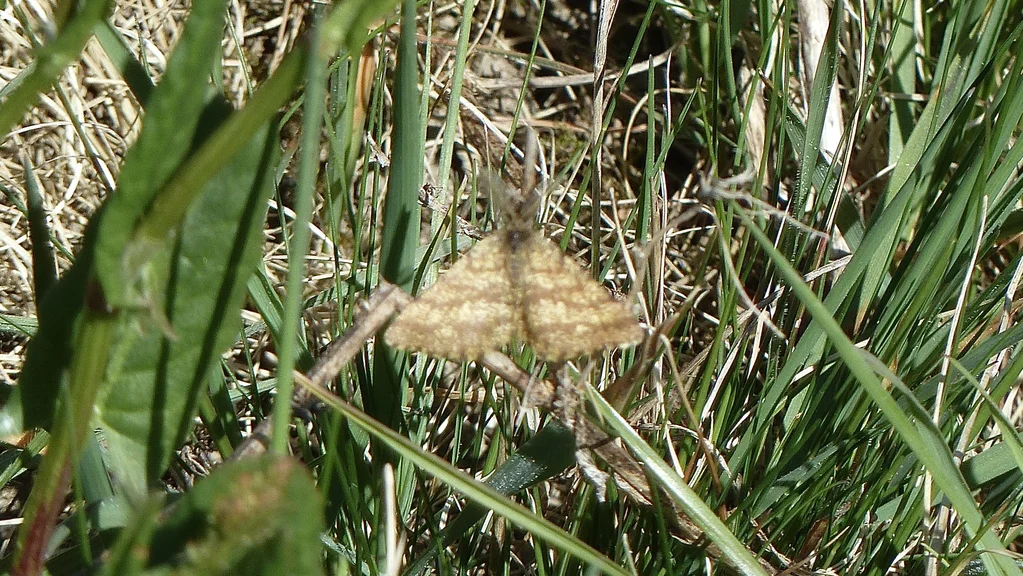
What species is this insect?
Ematurga atomaria
